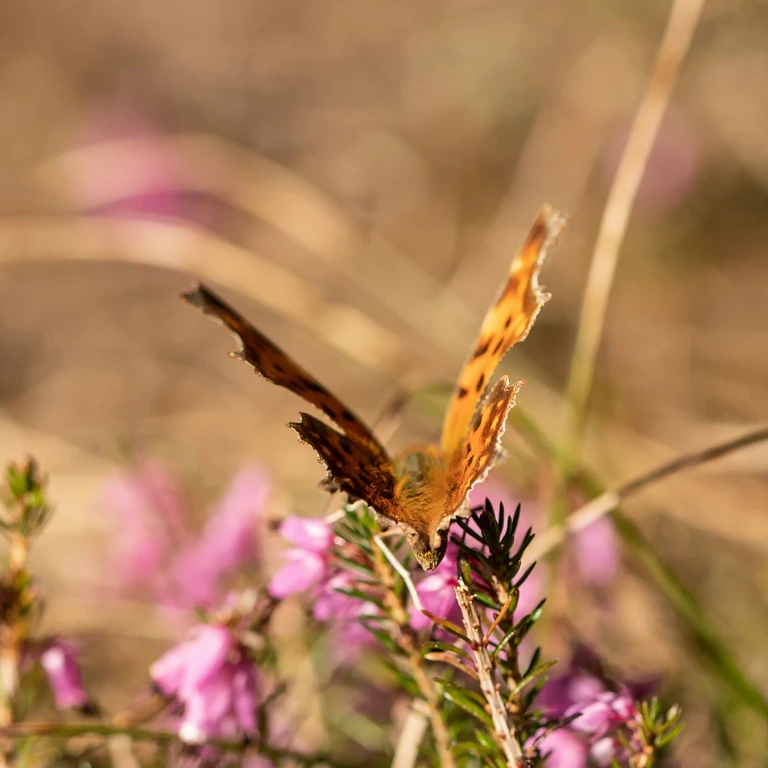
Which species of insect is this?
Polygonia c-album
